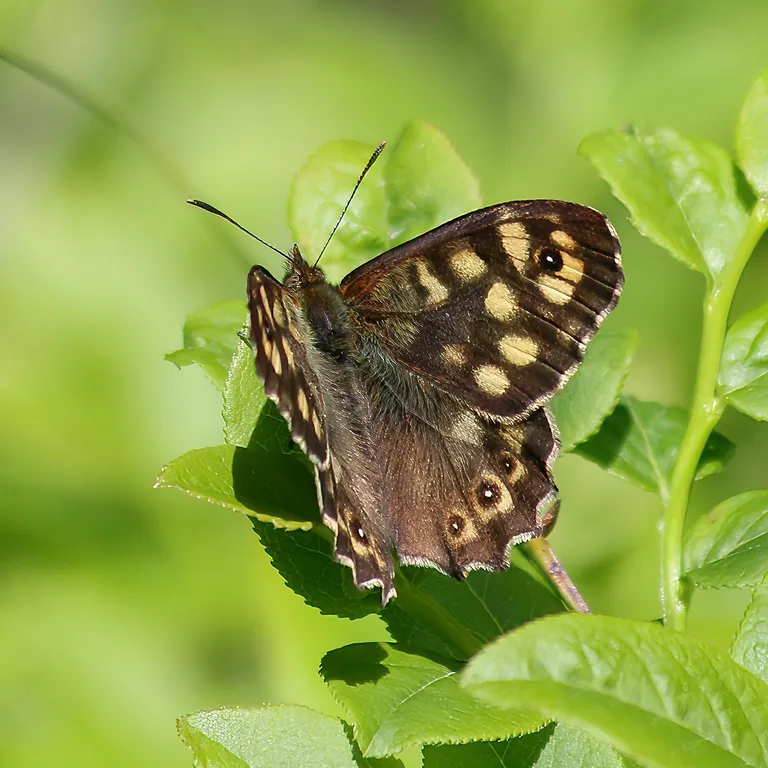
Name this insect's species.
Pararge aegeria
